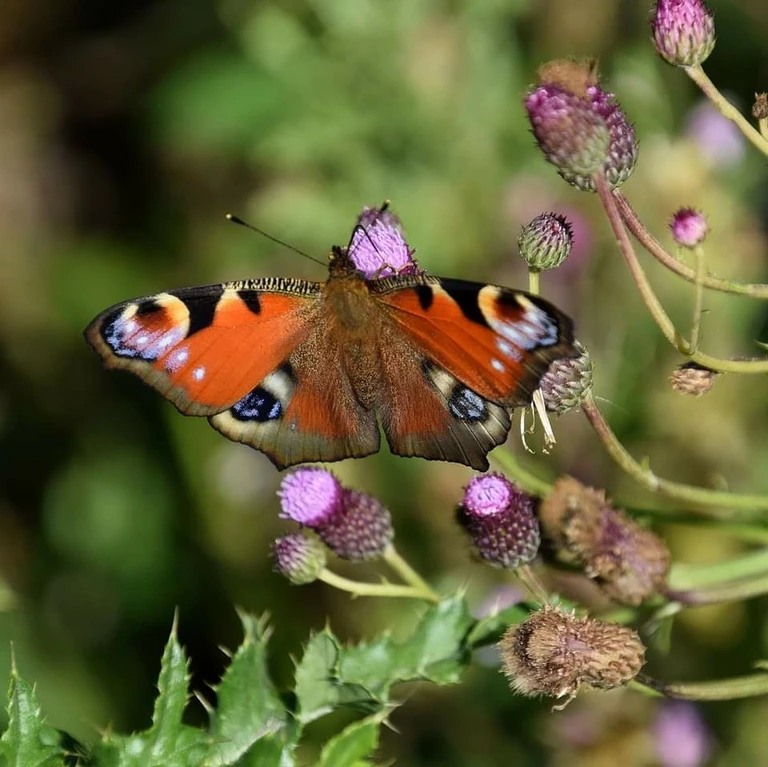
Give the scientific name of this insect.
Aglais io
